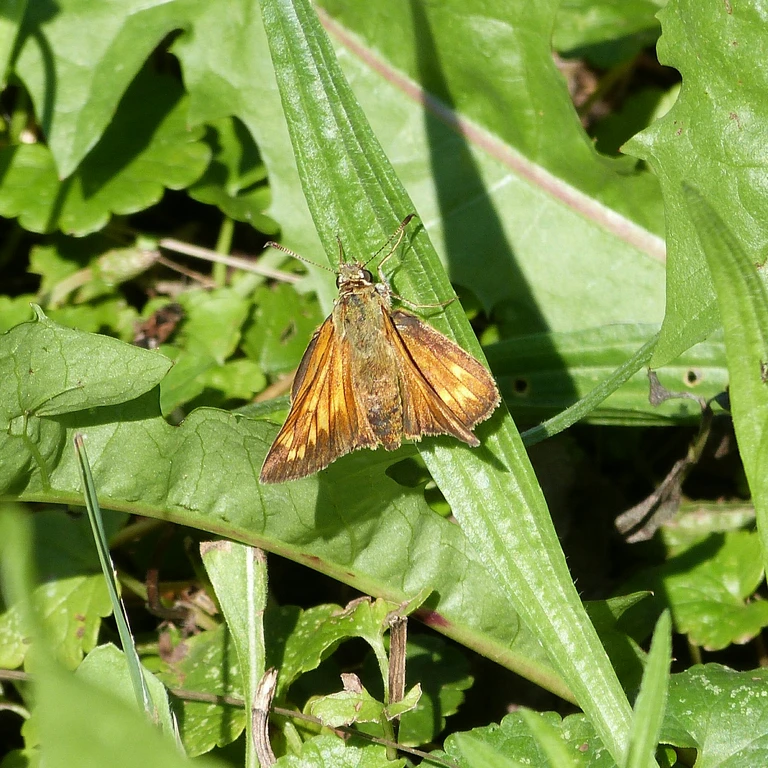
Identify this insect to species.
Ochlodes sylvanus (also Ochlodes venata)
